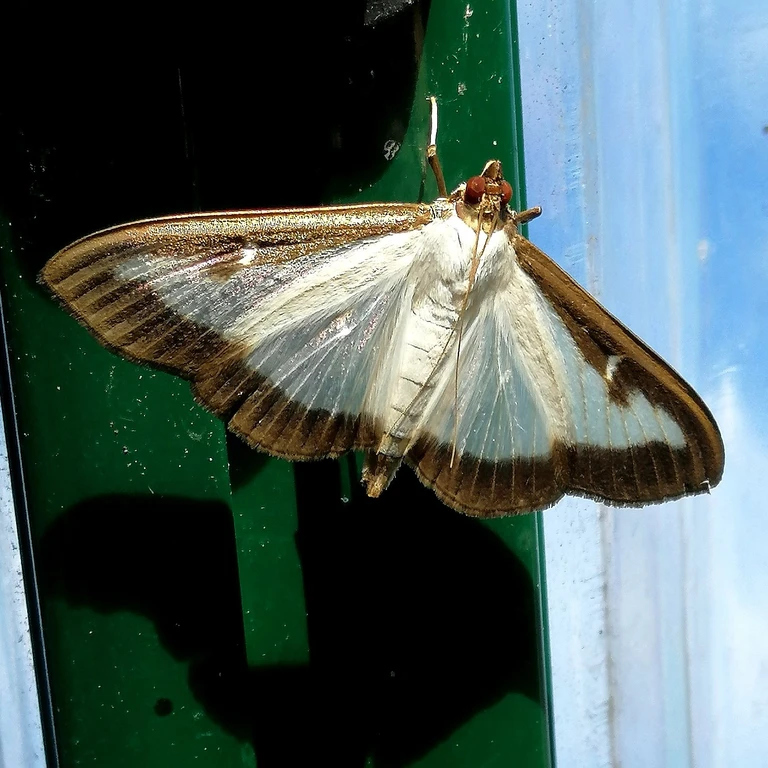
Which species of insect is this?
Cydalima perspectalis
